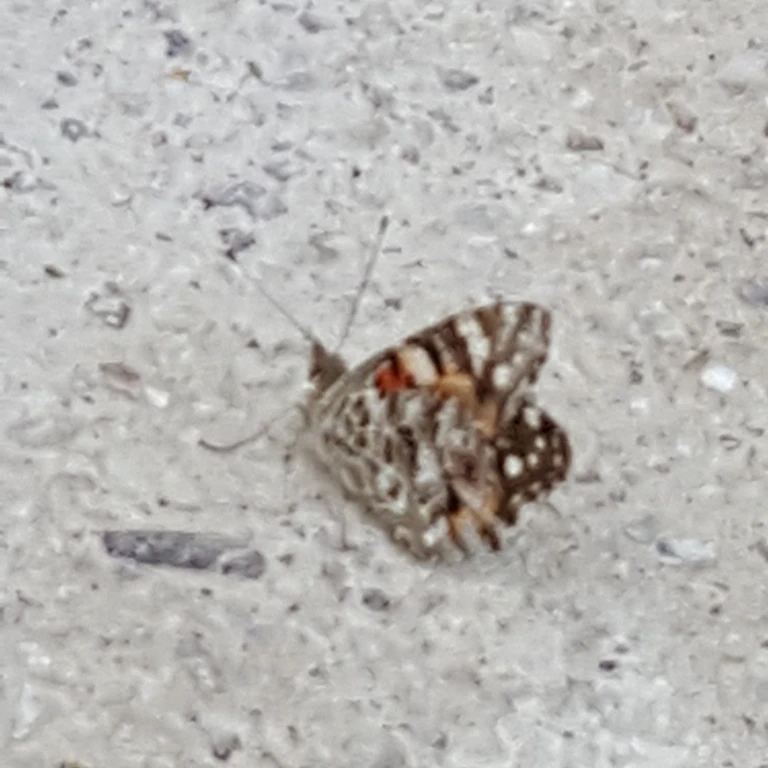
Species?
Vanessa cardui
